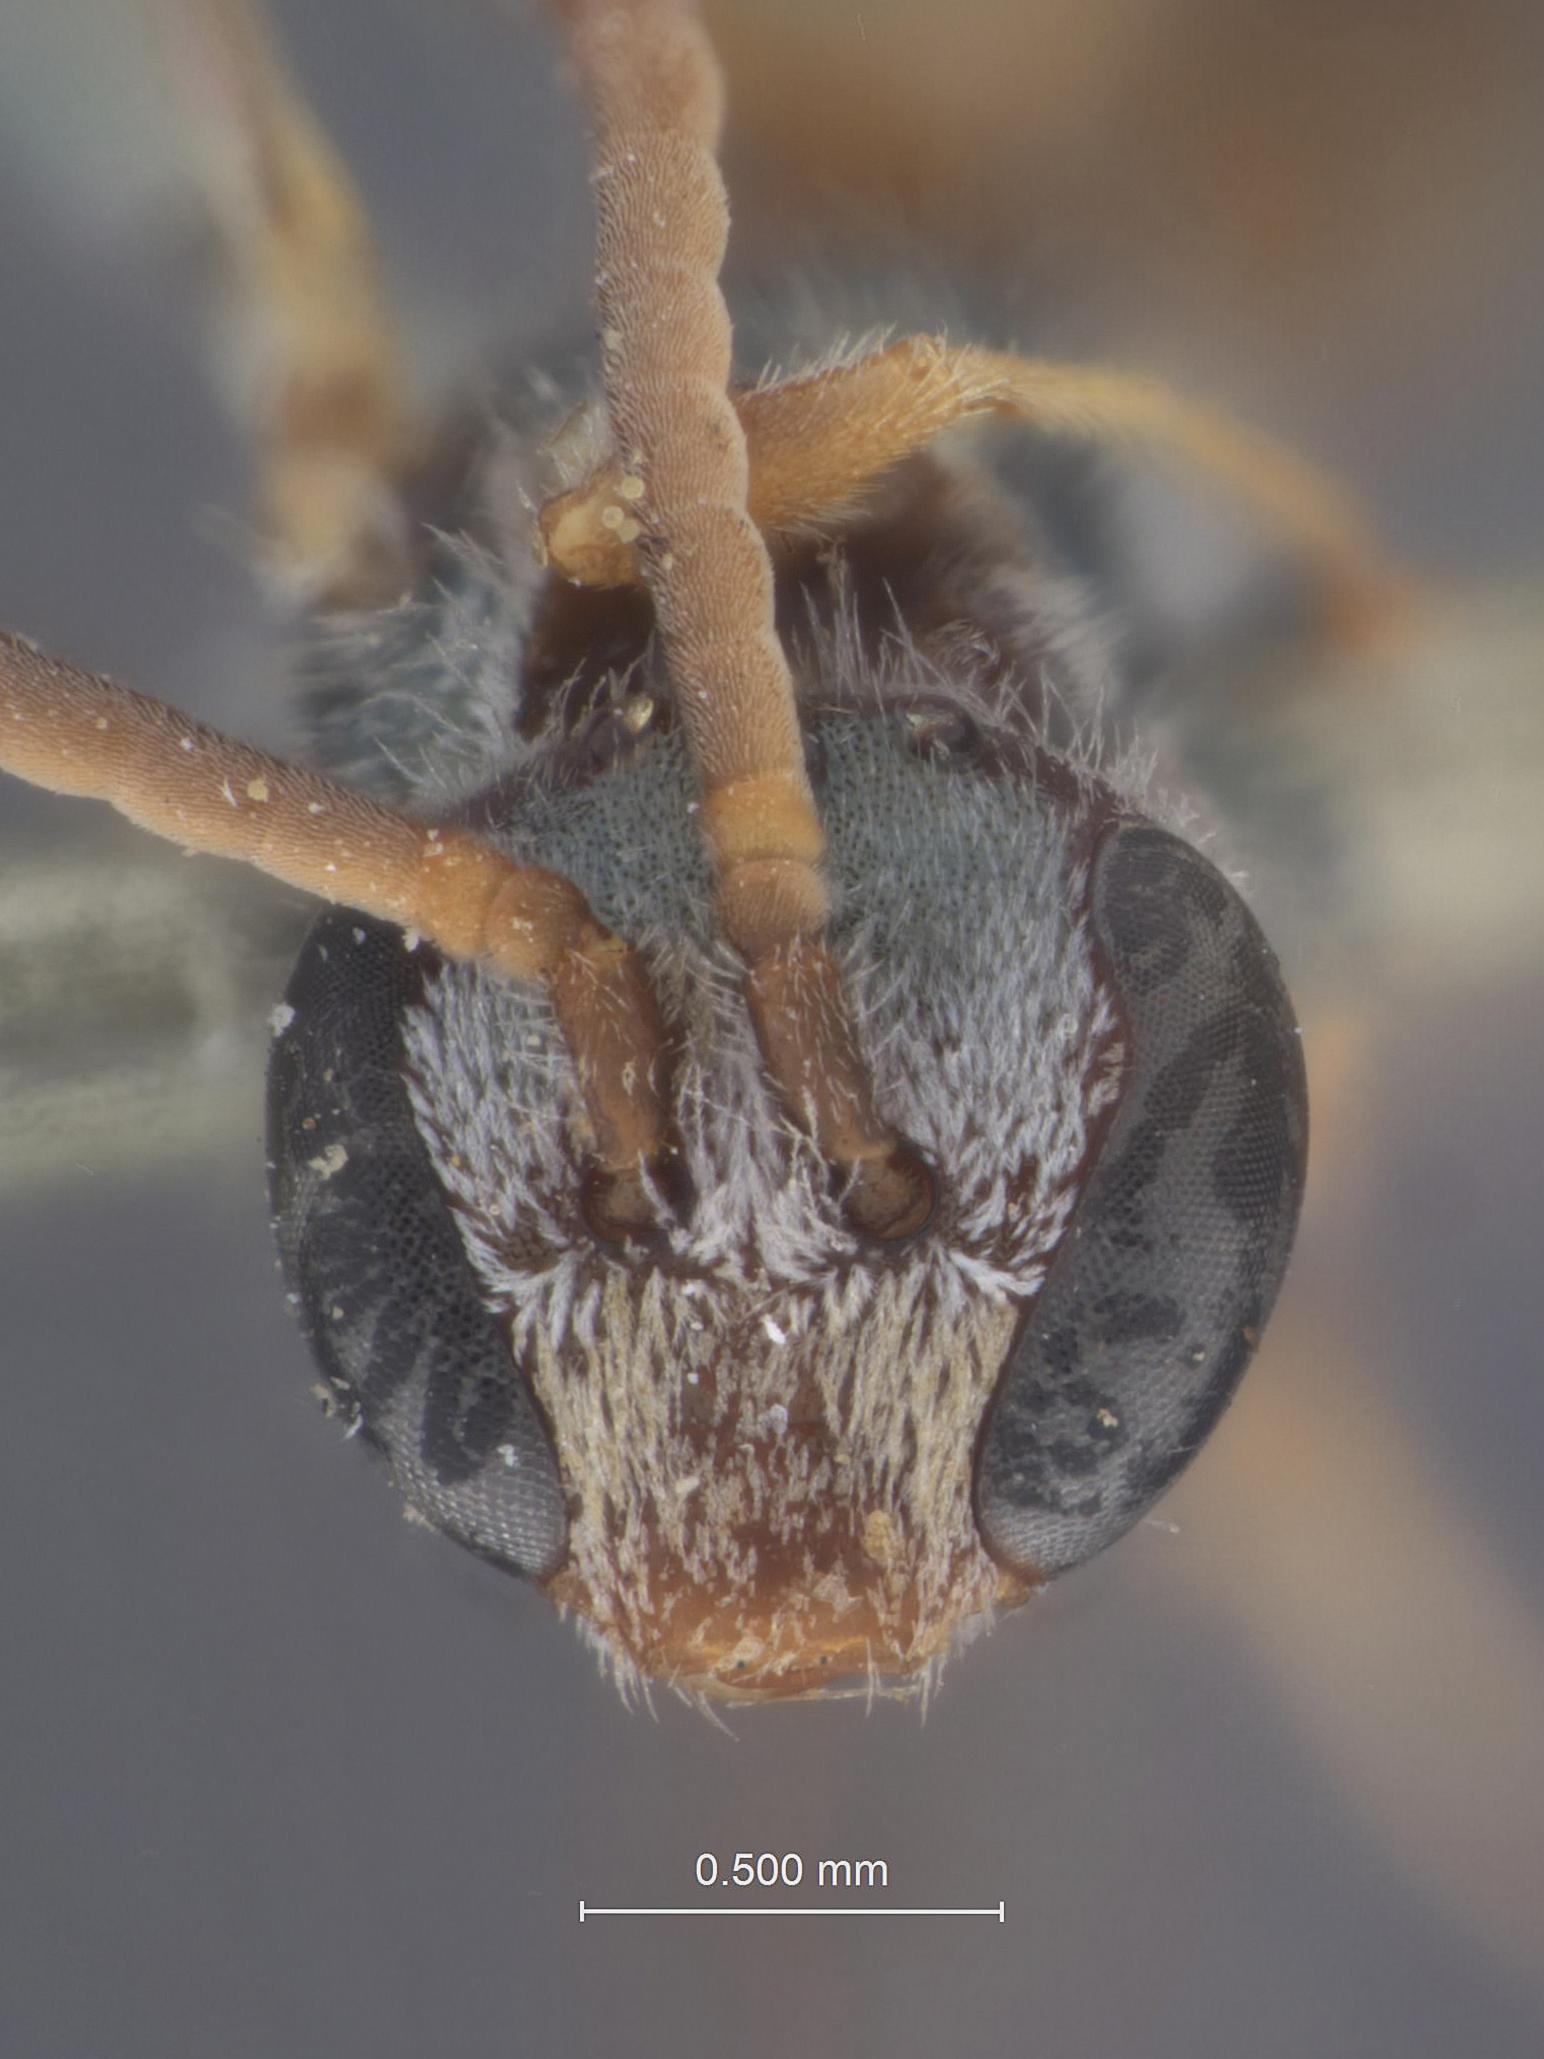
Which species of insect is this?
Halictus perexiguus
